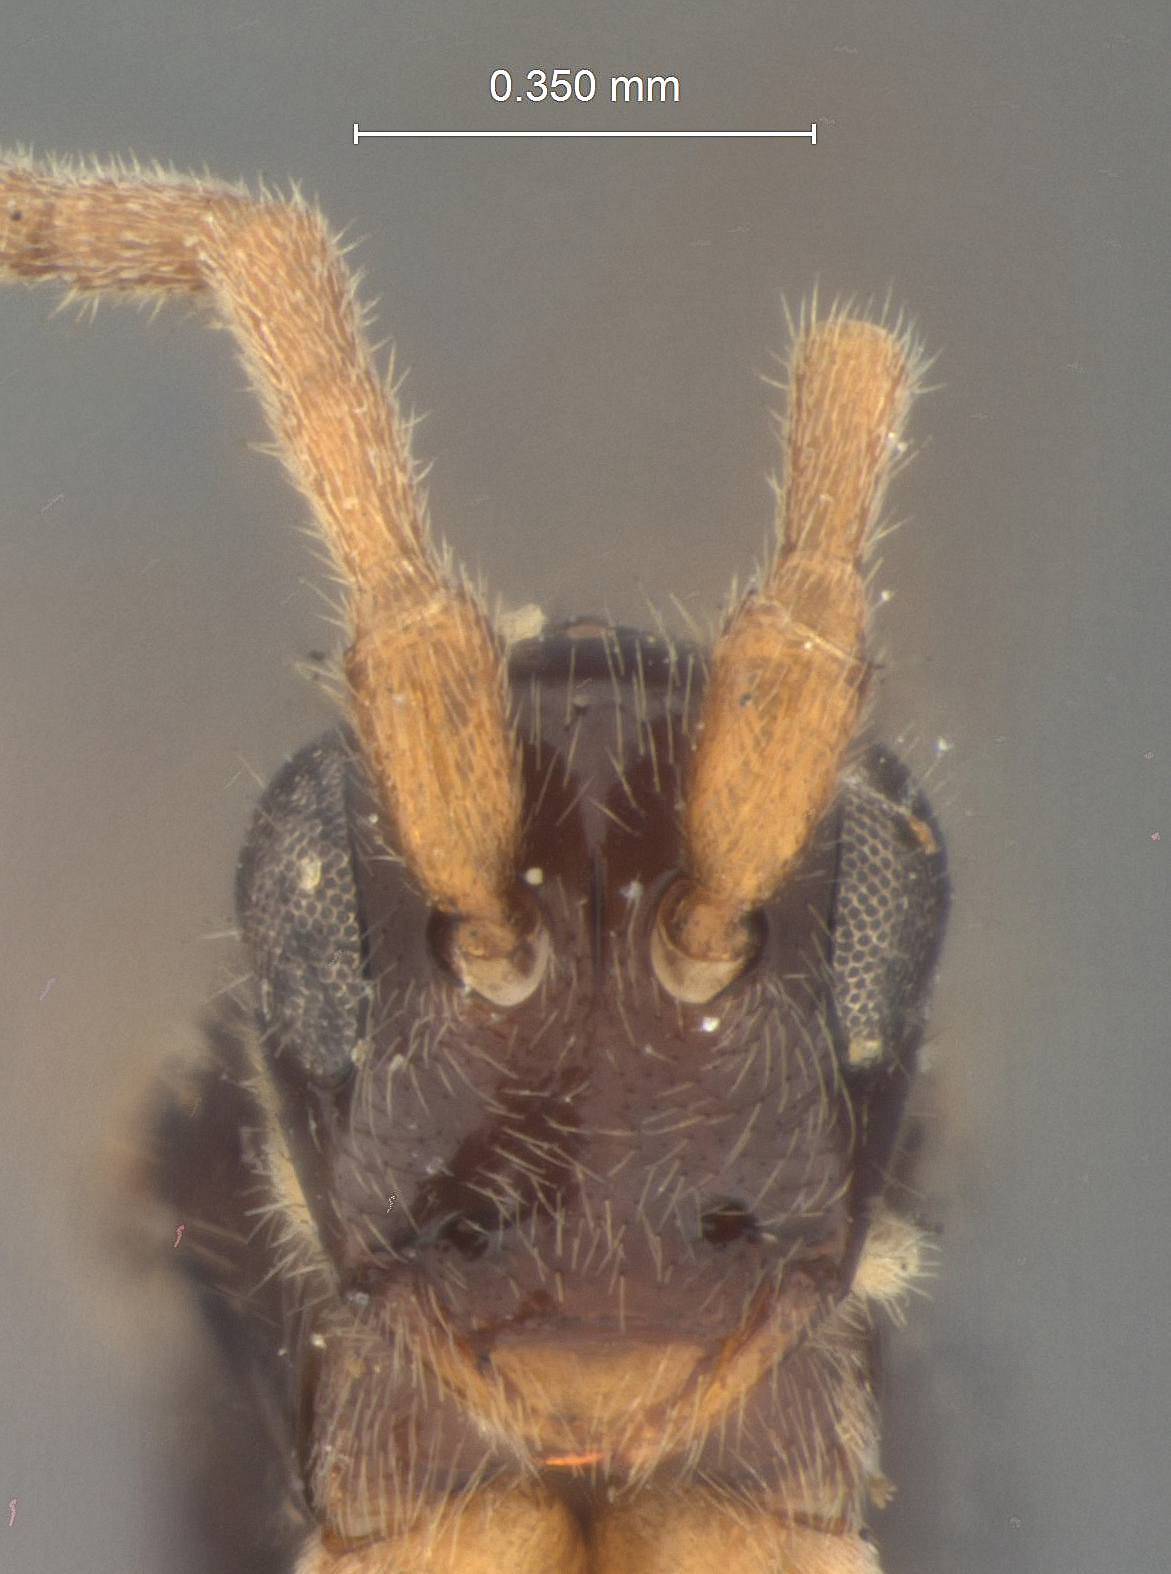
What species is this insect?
Proctotrypes simulans
